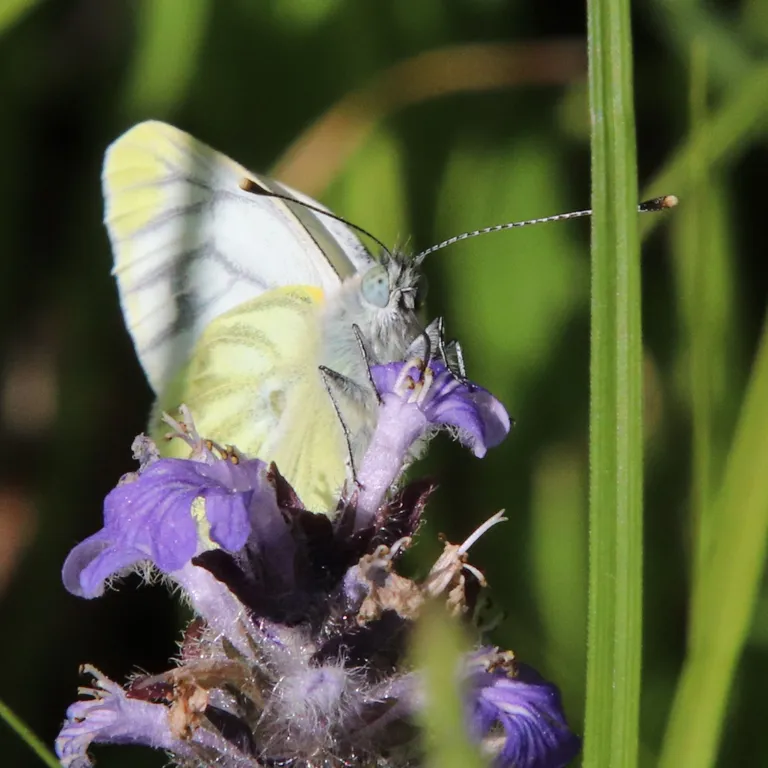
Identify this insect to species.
Pieris napi
